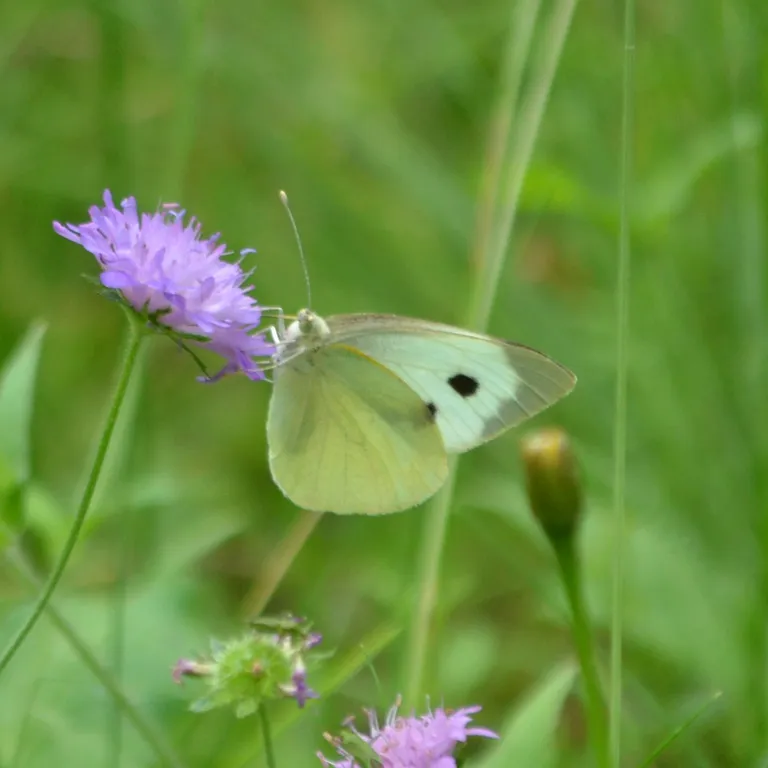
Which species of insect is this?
Pieris brassicae
